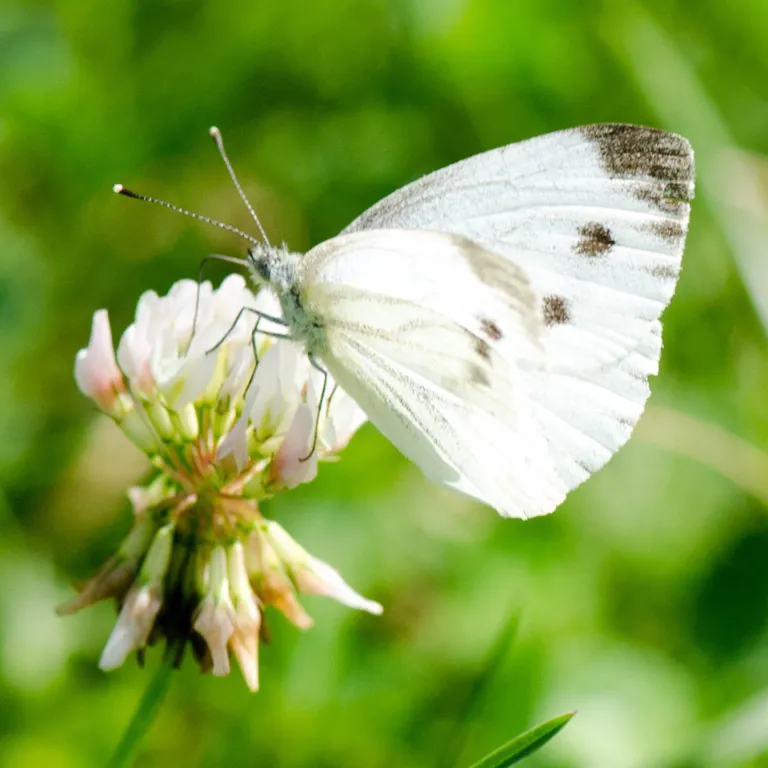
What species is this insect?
Pieris napi
